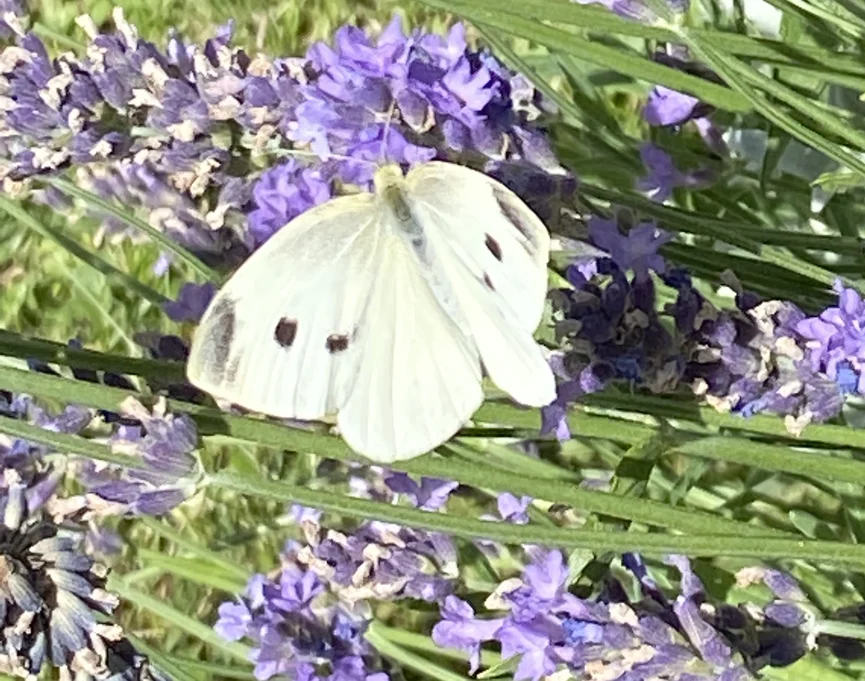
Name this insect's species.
Pieris rapae
